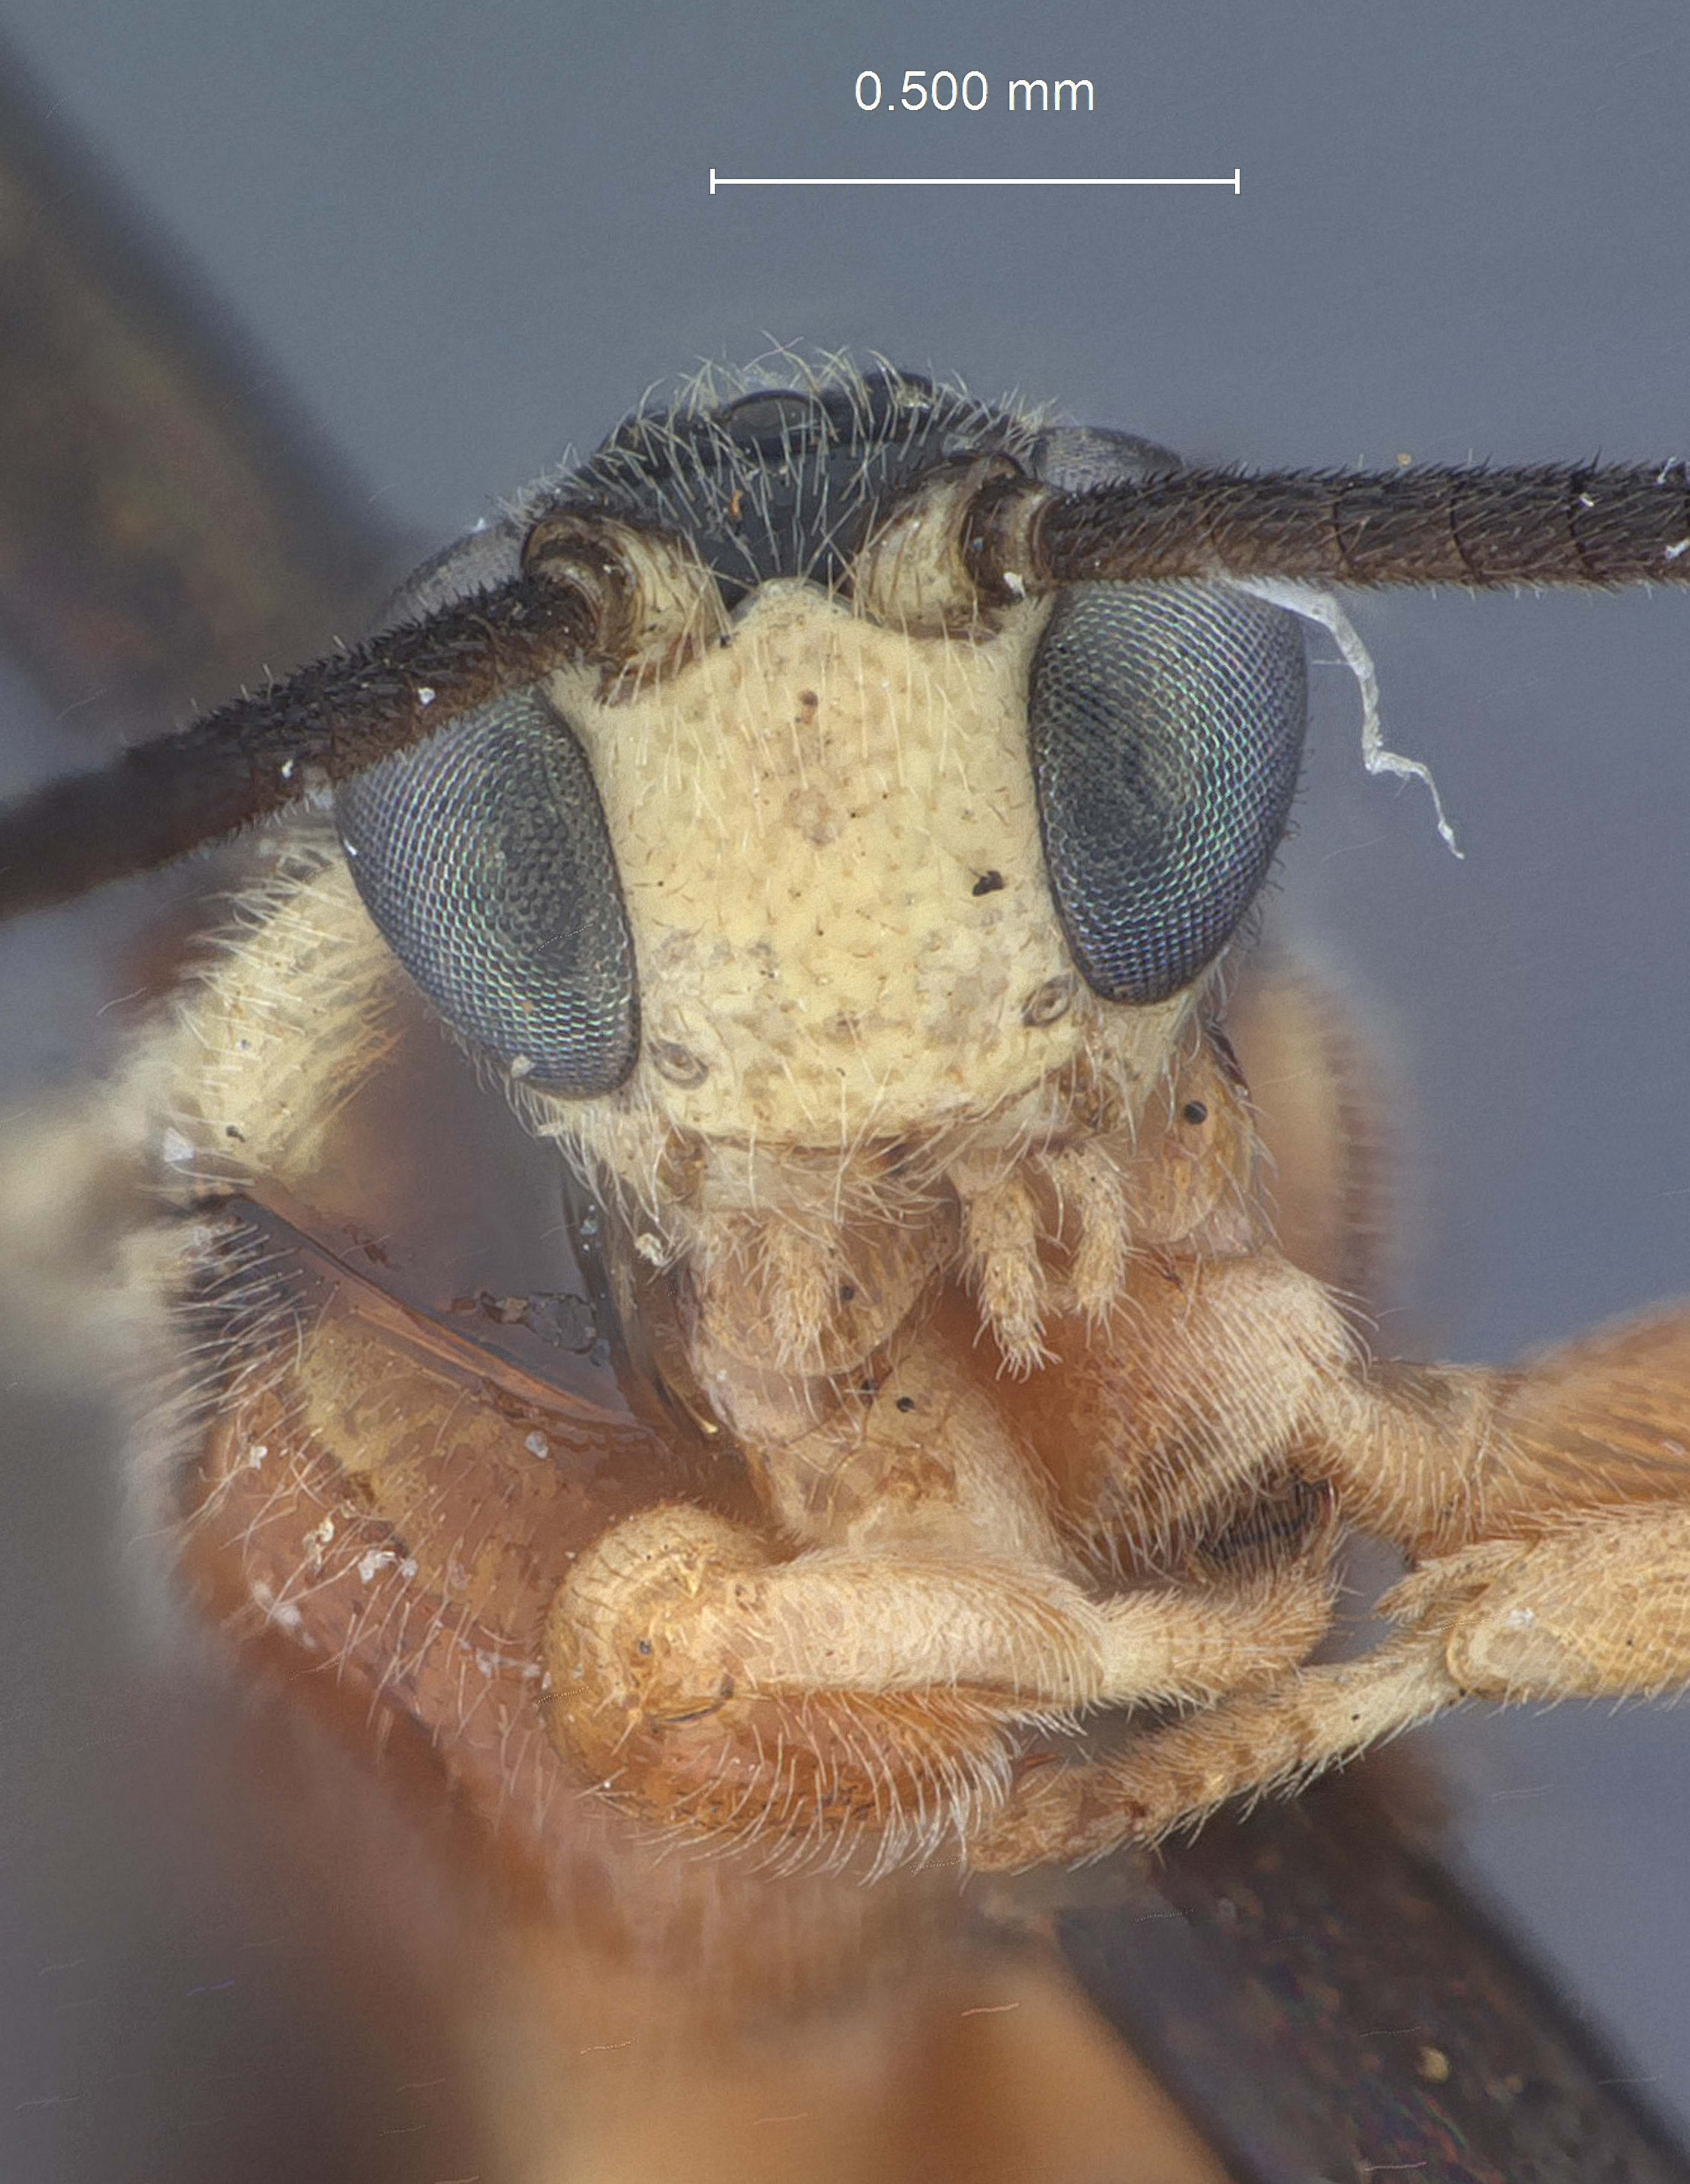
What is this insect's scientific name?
Exochus denotatus
